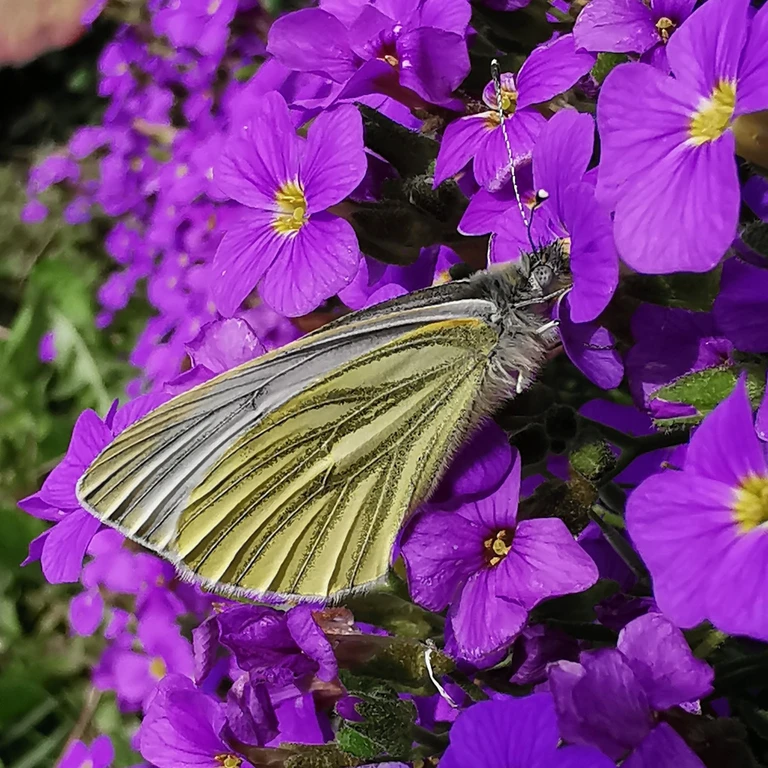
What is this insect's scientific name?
Pieris napi
